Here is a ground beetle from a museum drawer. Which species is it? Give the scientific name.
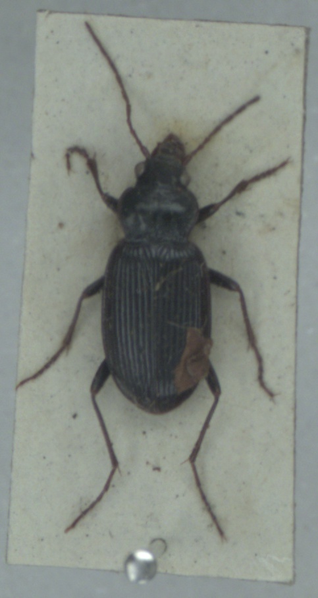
Nebria brevicollis
